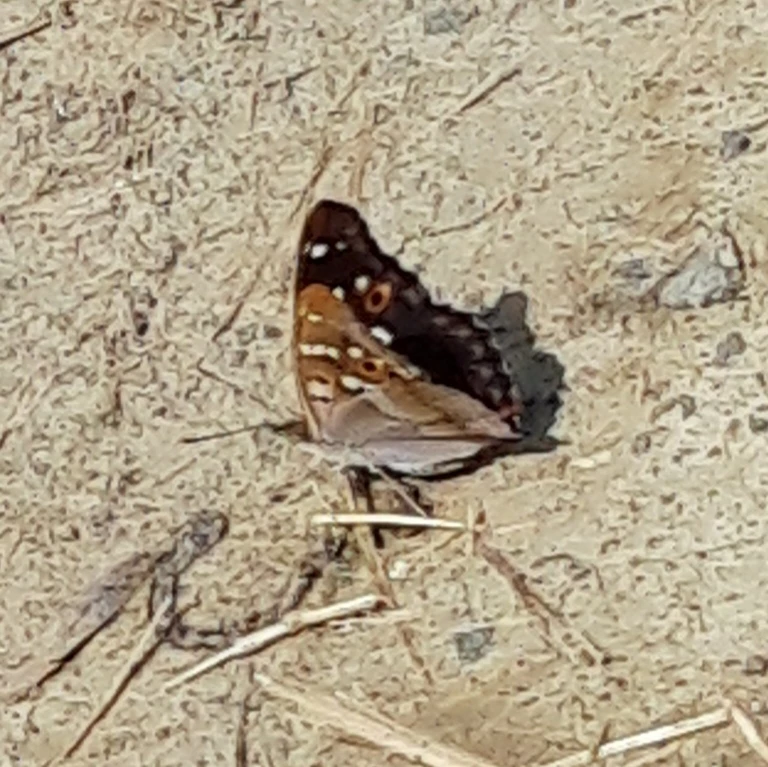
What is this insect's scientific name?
Apatura ilia
